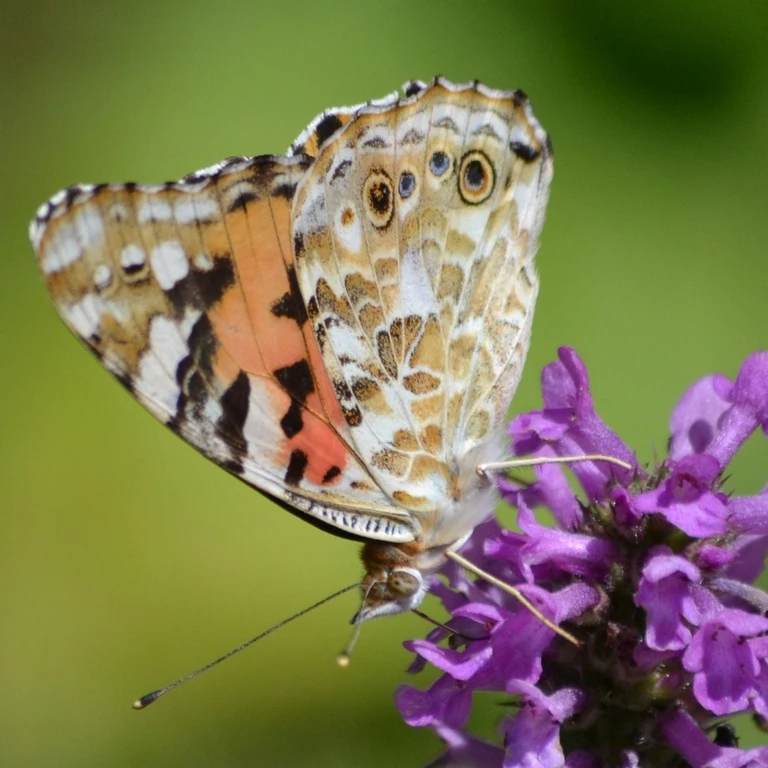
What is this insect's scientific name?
Vanessa cardui
